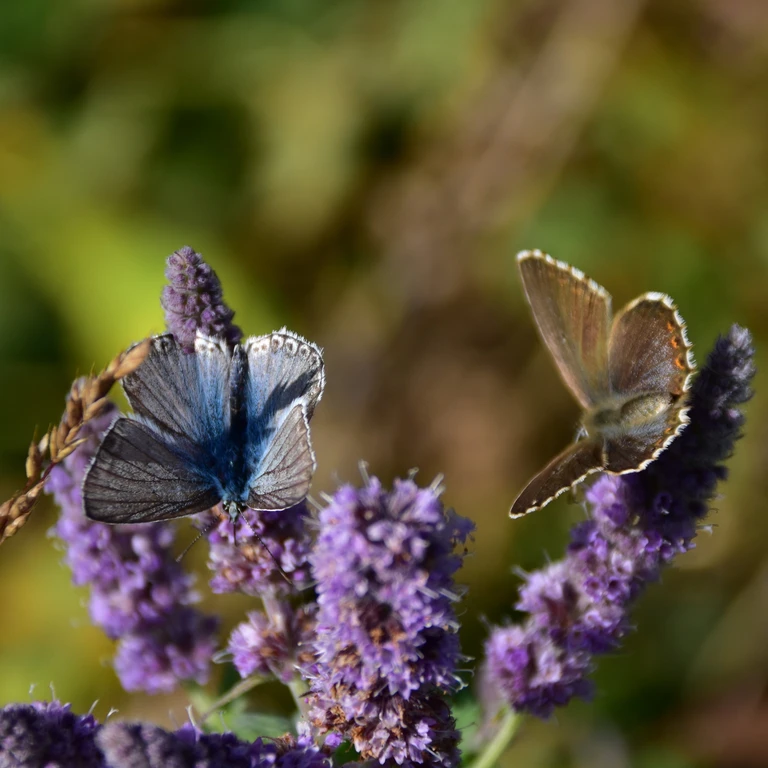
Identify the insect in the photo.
Lysandra coridon
